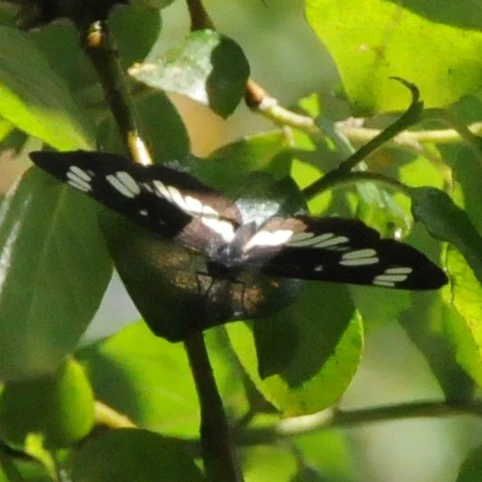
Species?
Neptis rivularis
